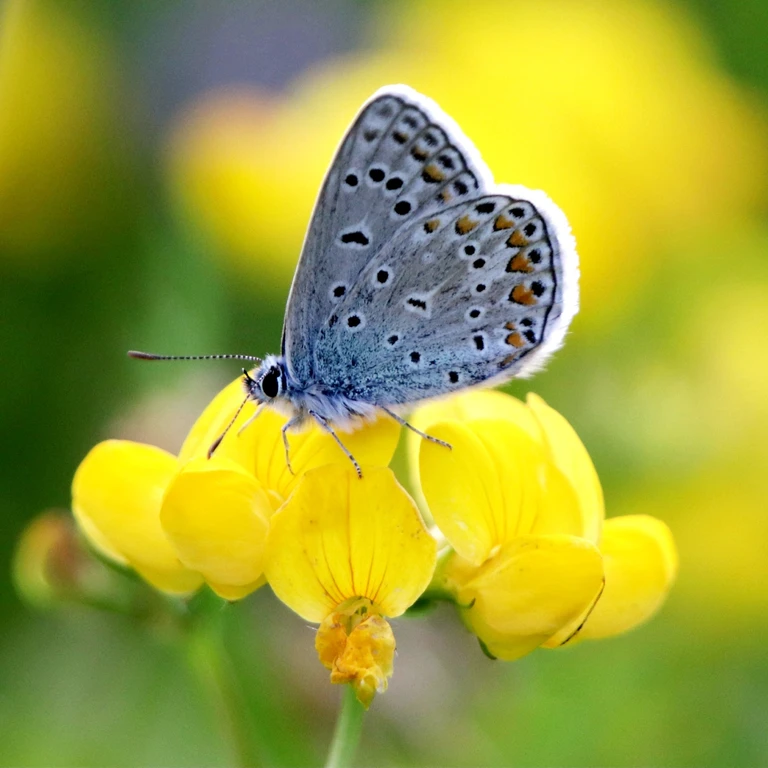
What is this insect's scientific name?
Polyommatus icarus
